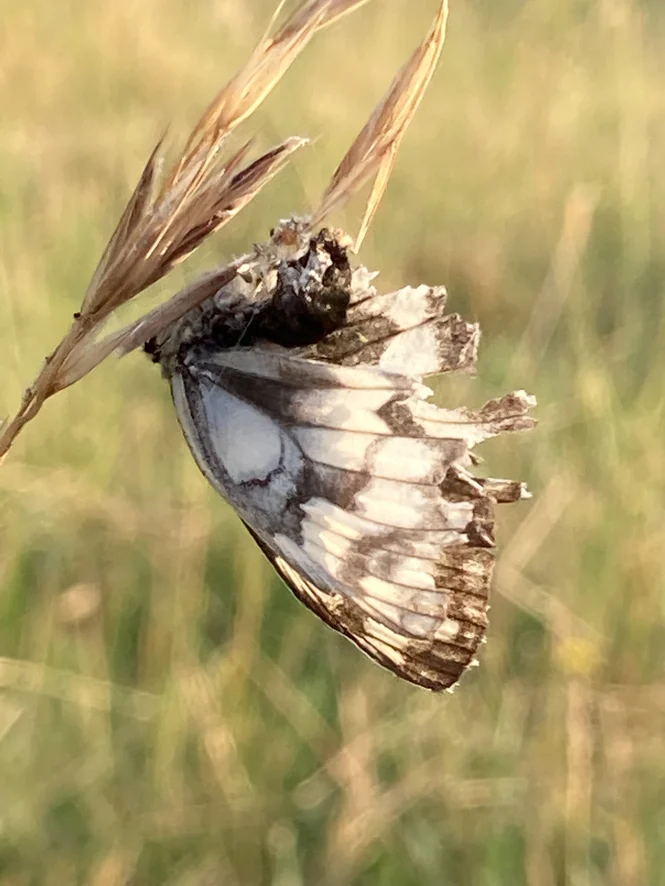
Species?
Melanargia galathea
